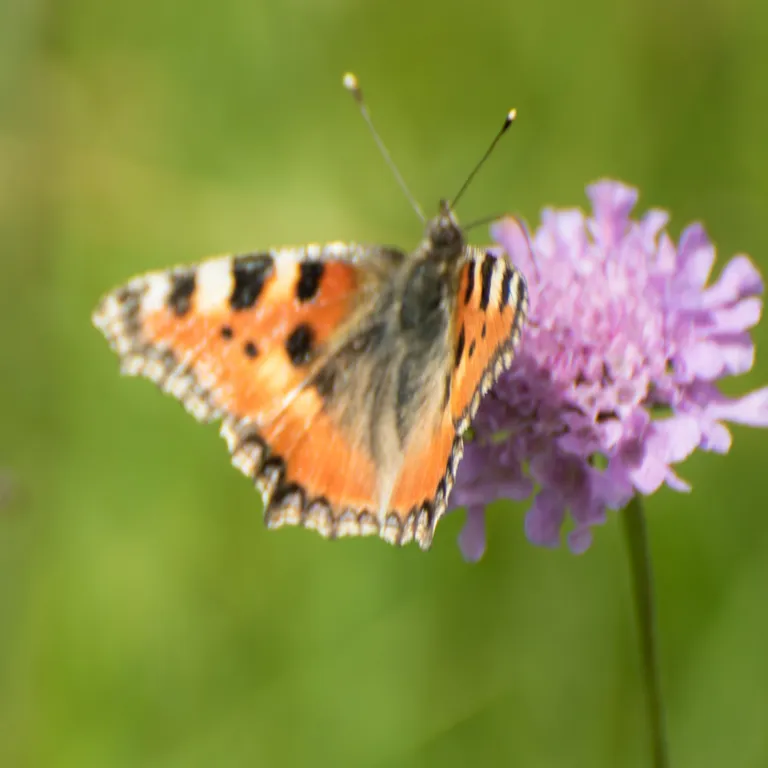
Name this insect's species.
Aglais urticae
